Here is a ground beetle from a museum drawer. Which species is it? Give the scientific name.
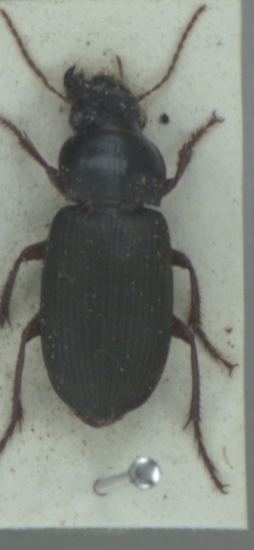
Harpalus rufipes
